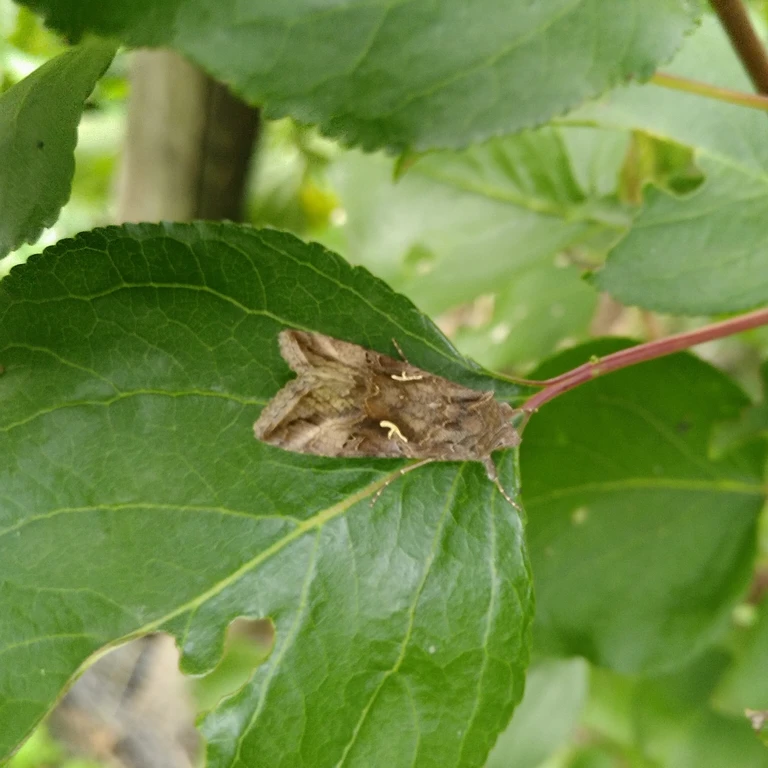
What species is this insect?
Autographa gamma
